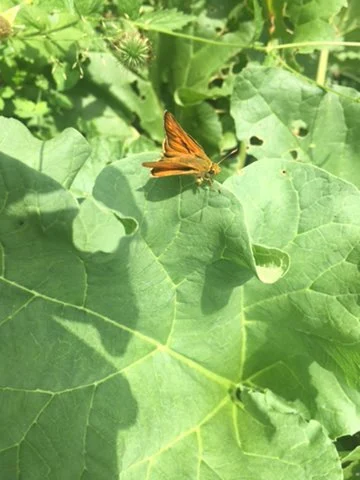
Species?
Ochlodes sylvanus (also Ochlodes venata)
